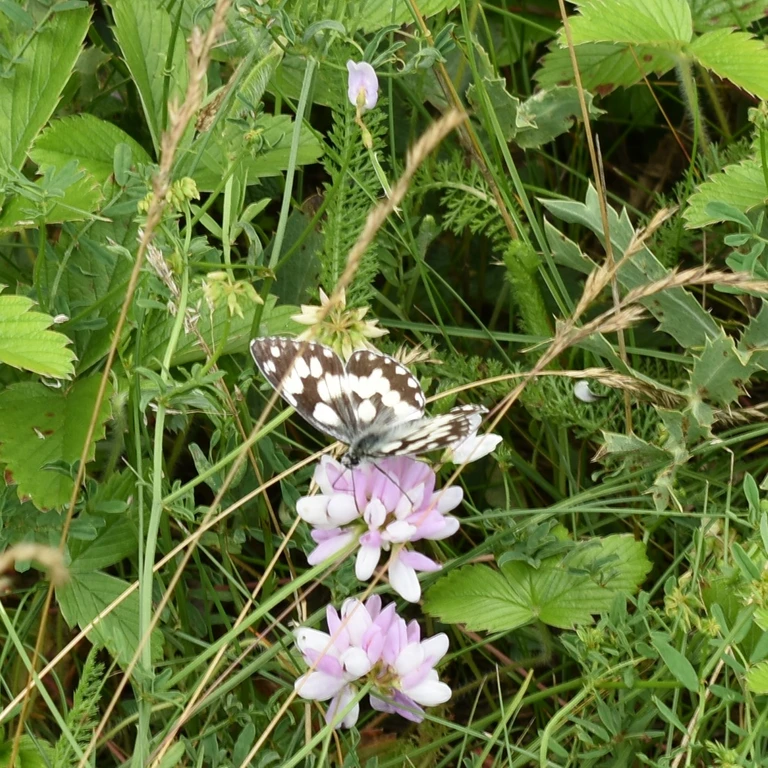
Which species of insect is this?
Melanargia galathea
